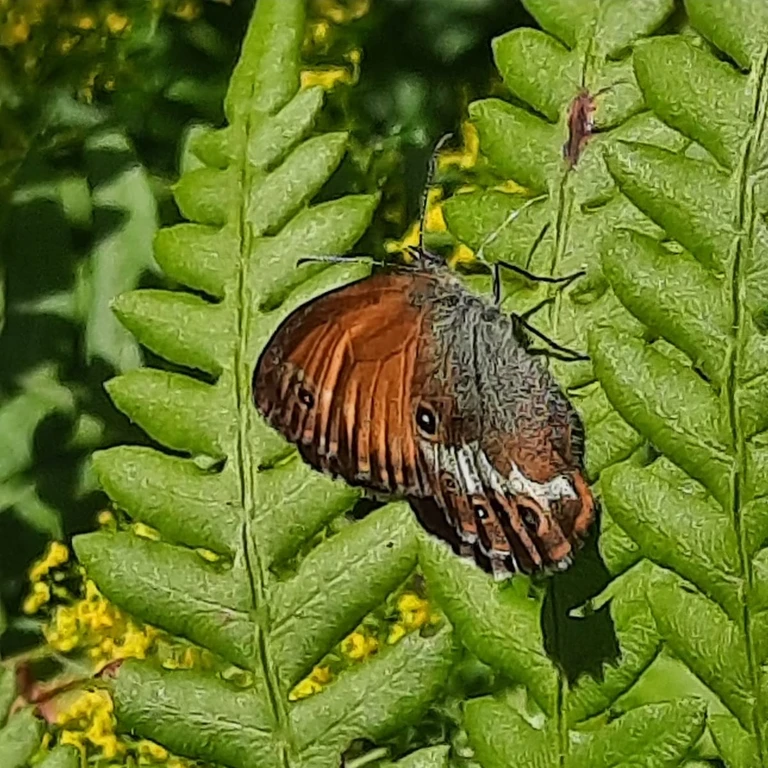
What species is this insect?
Coenonympha arcania
